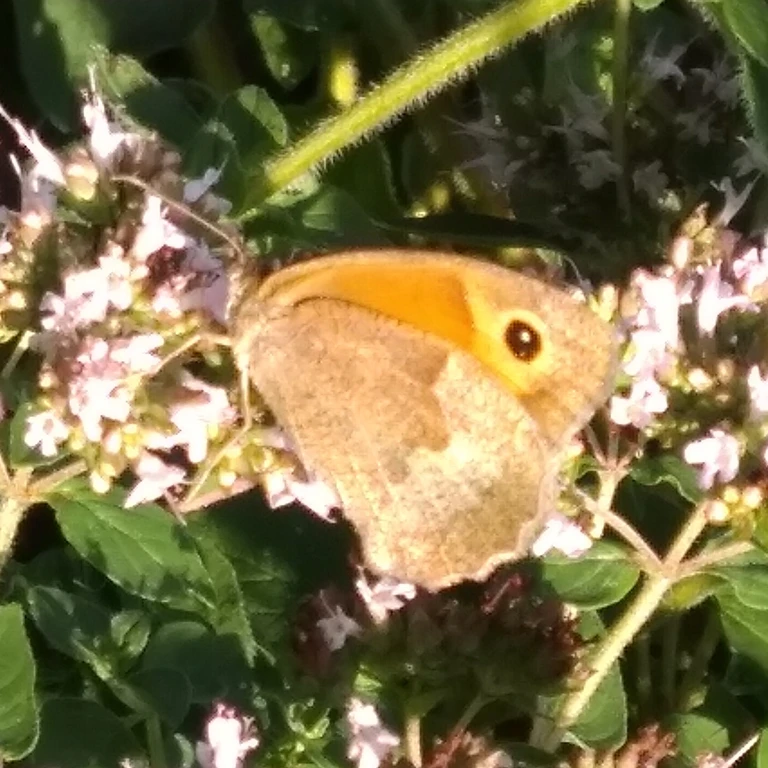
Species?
Maniola jurtina
